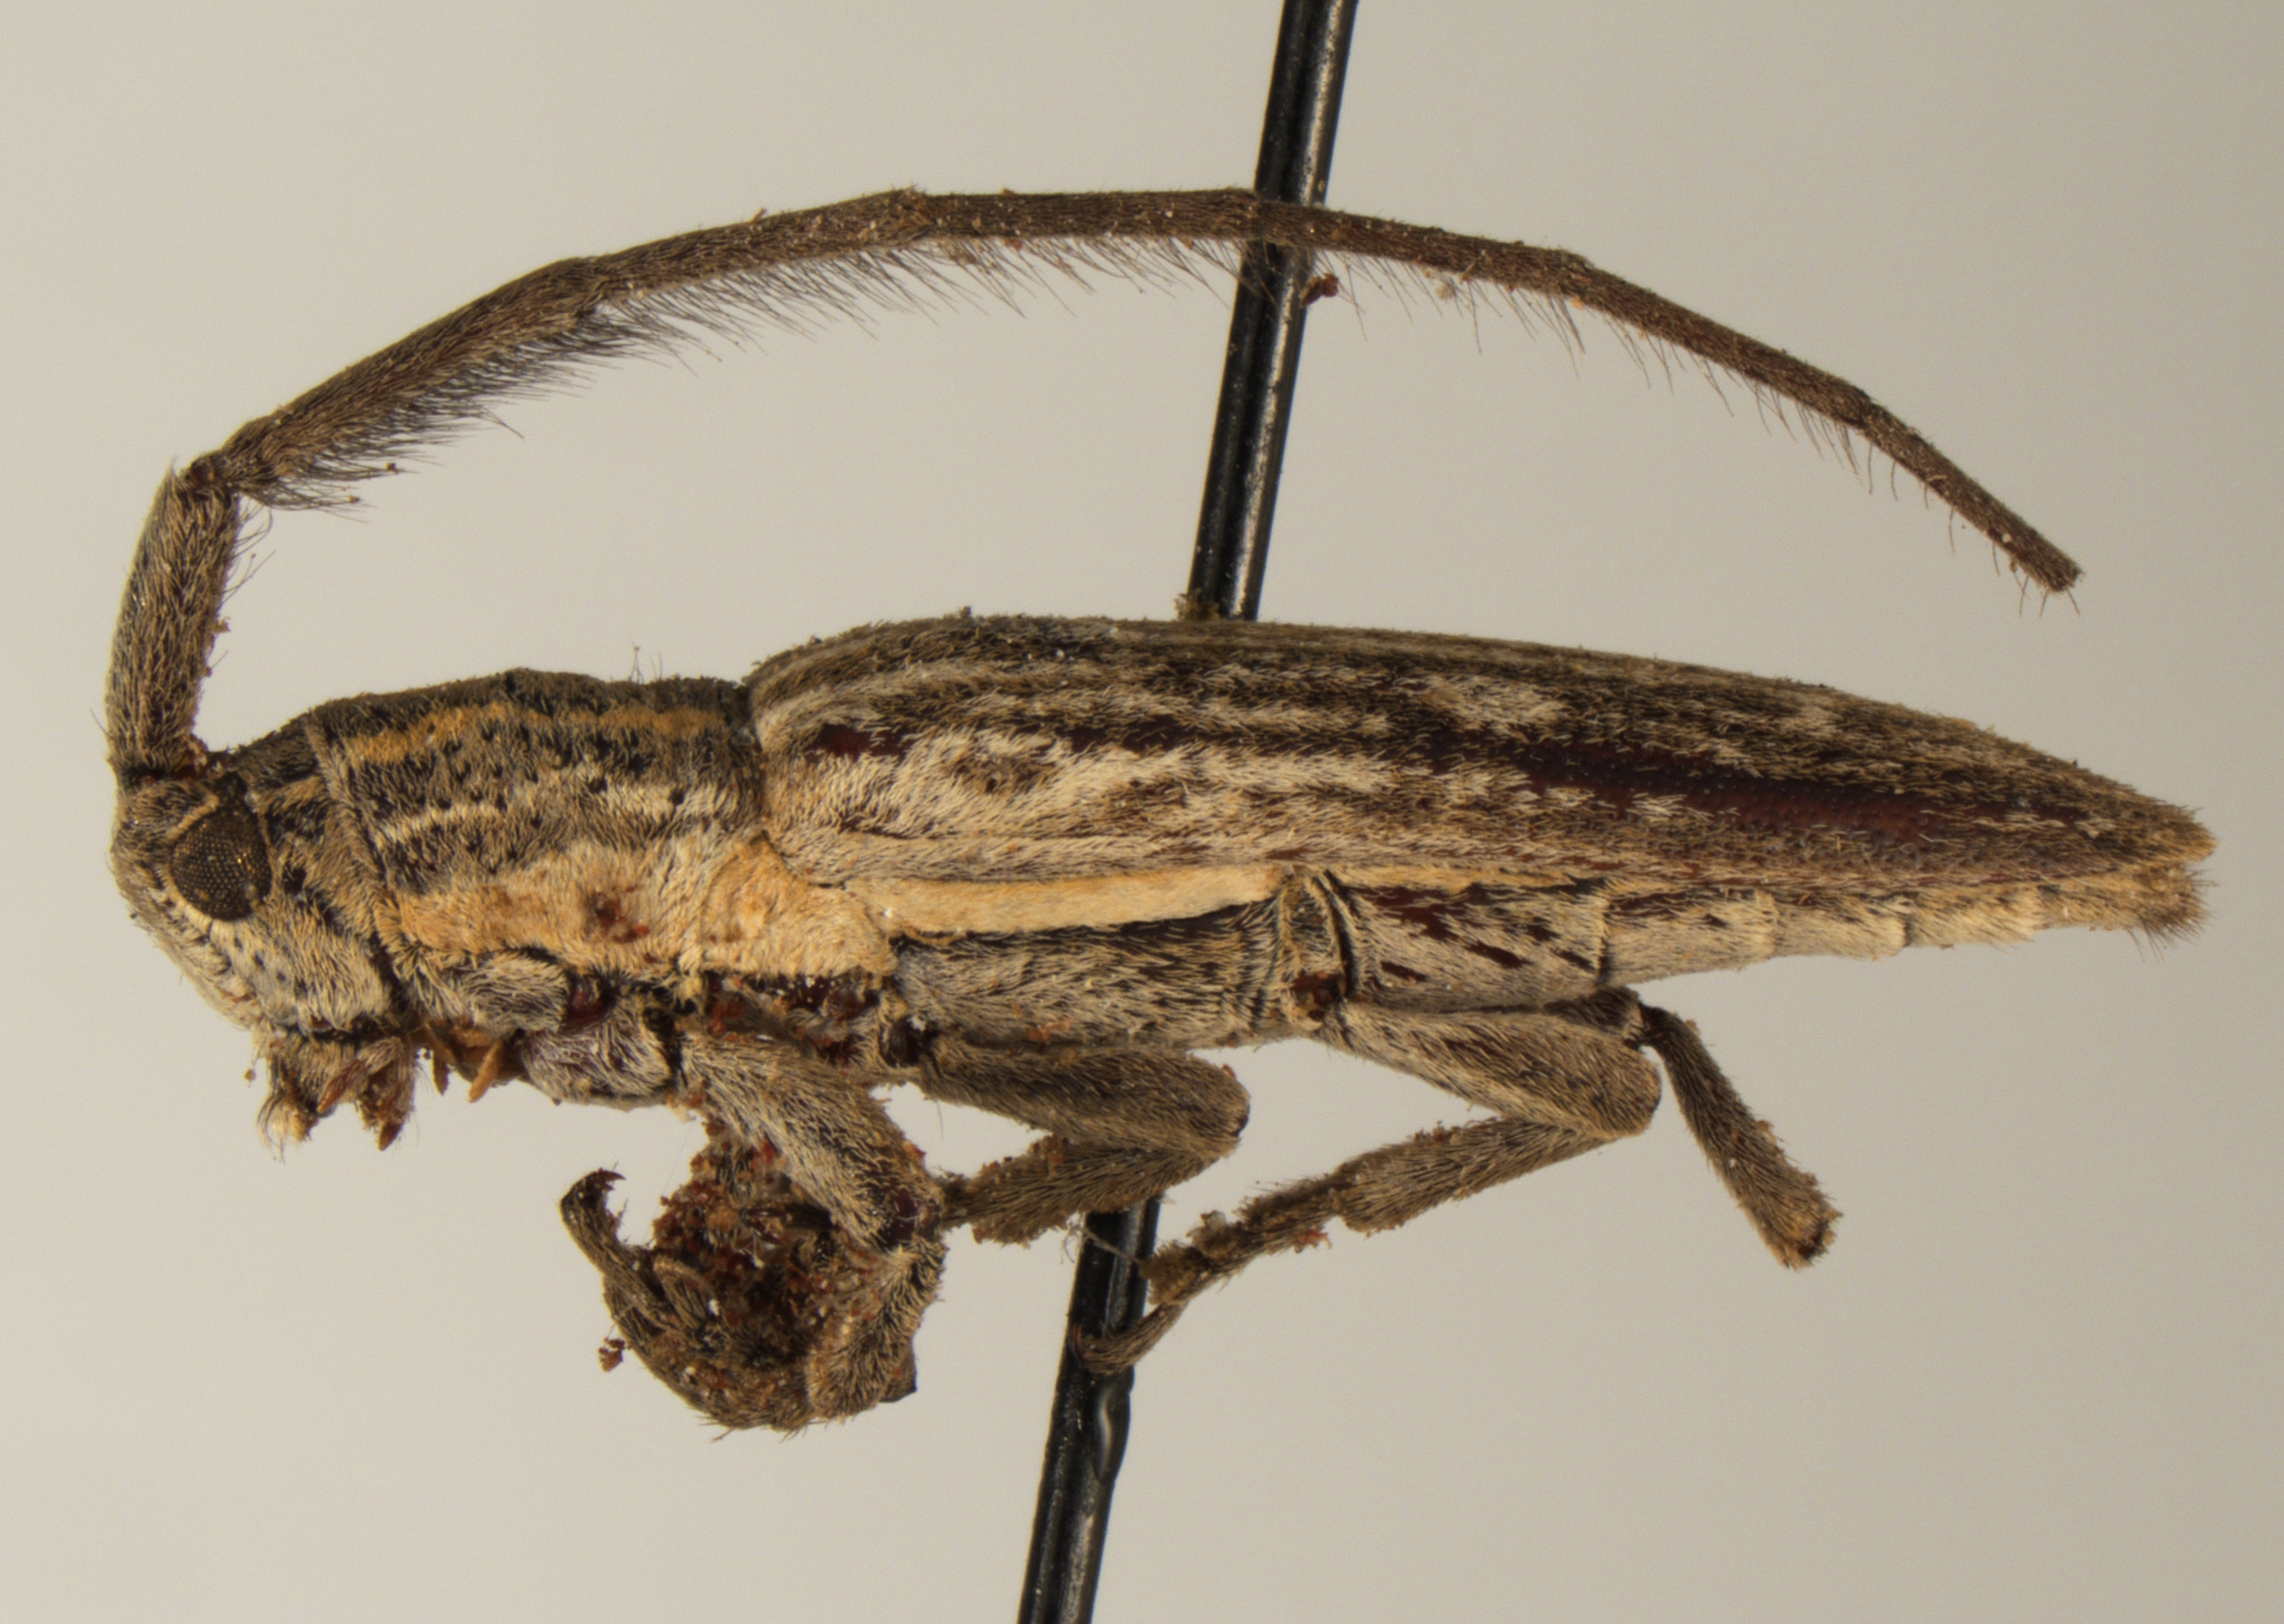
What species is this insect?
Eohyllisia strandi
